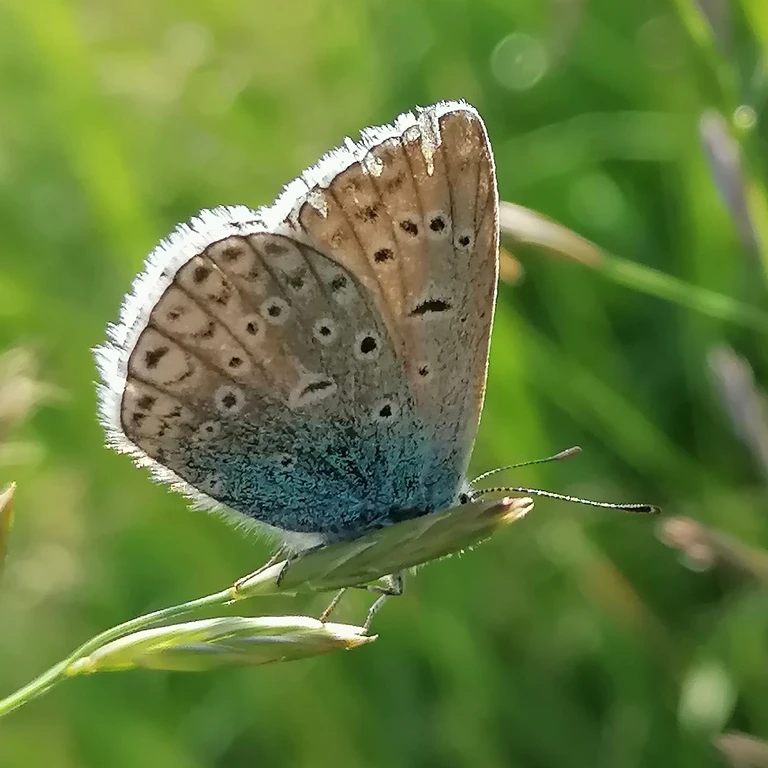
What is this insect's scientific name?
Polyommatus icarus
